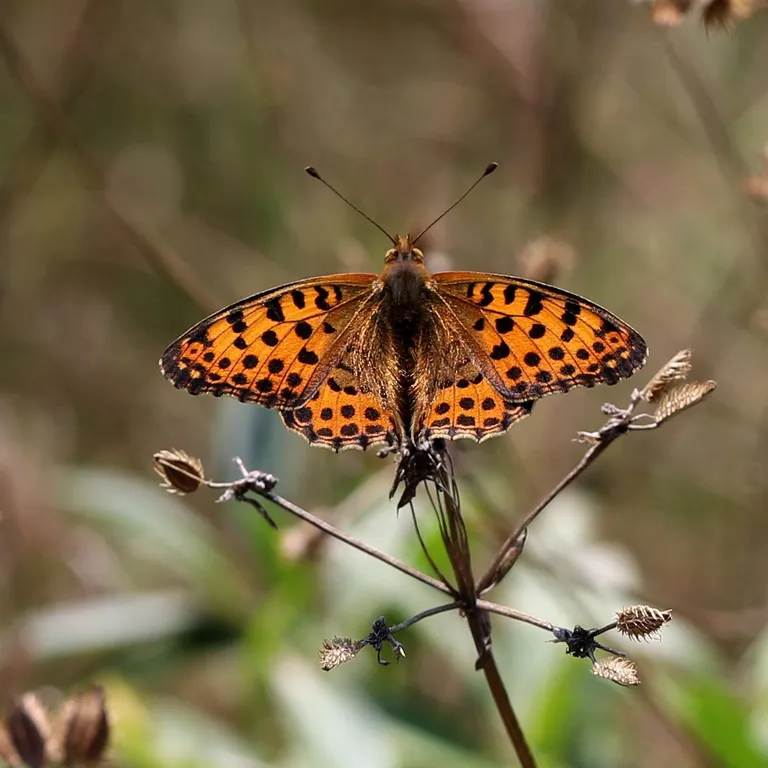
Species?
Issoria lathonia
